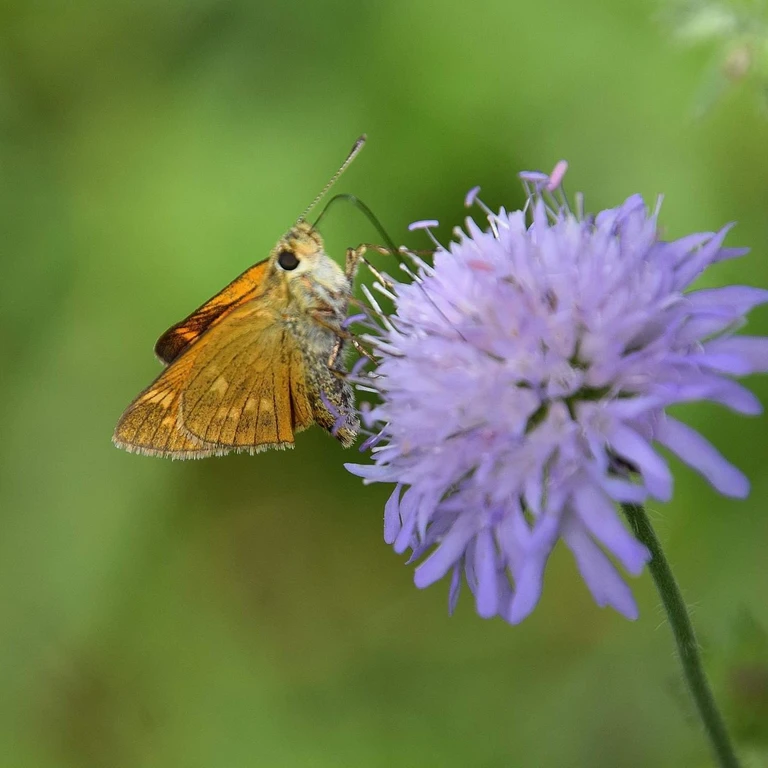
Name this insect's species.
Ochlodes sylvanus (also Ochlodes venata)
